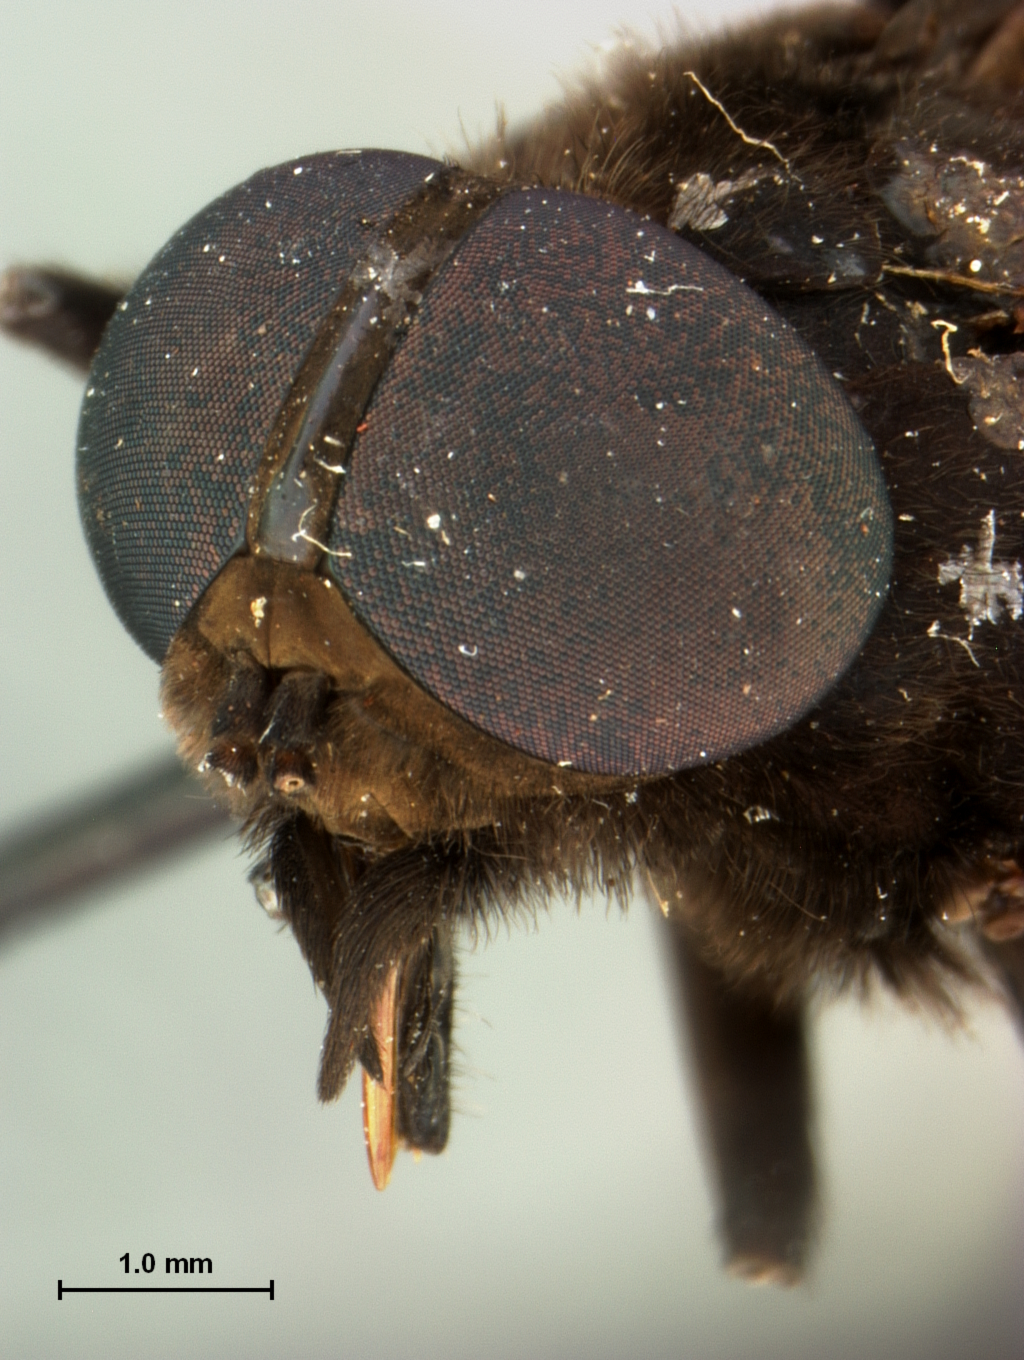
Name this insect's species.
Cydistomyia crepuscularis
